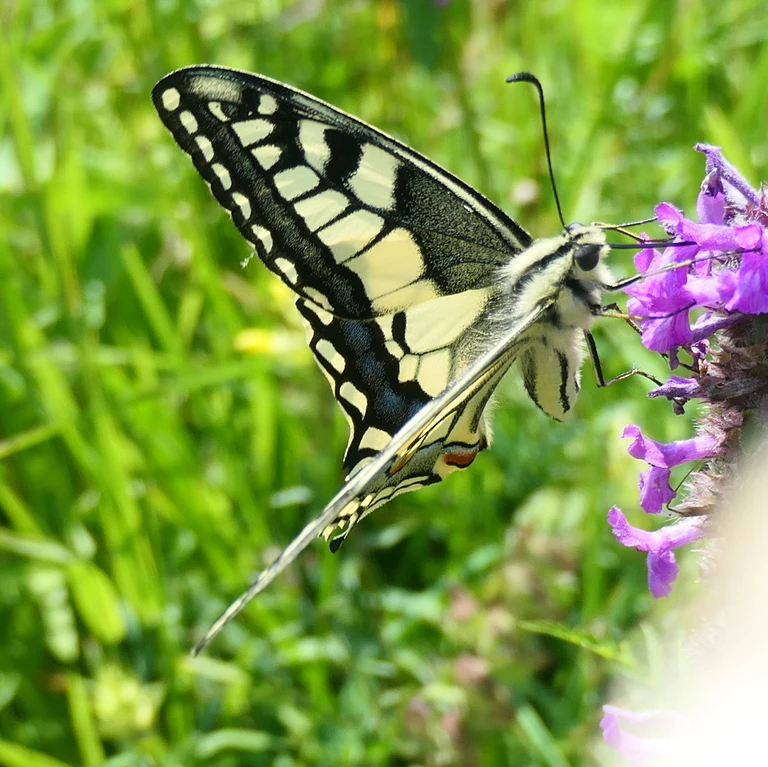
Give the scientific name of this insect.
Papilio machaon
